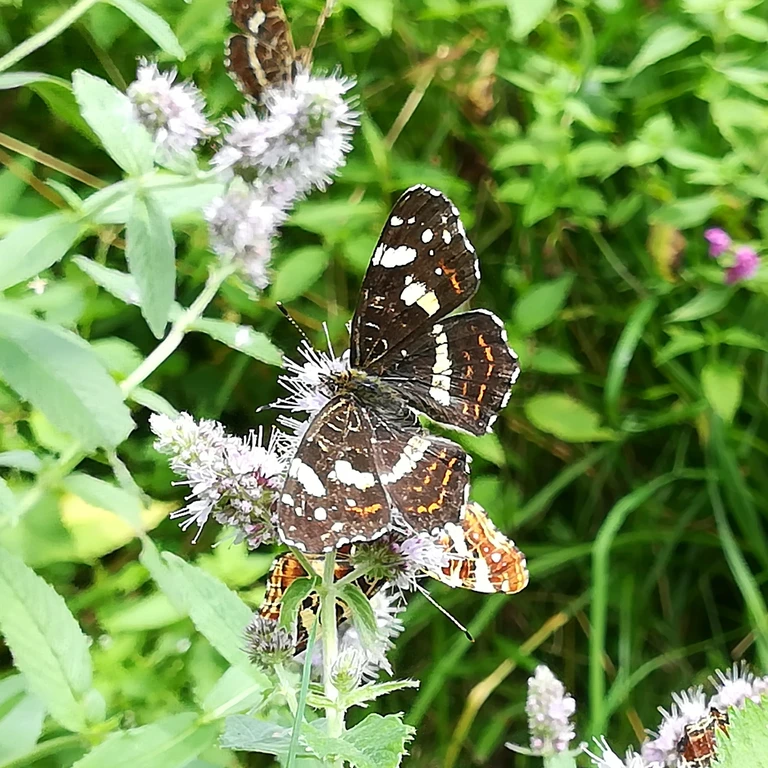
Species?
Araschnia levana
